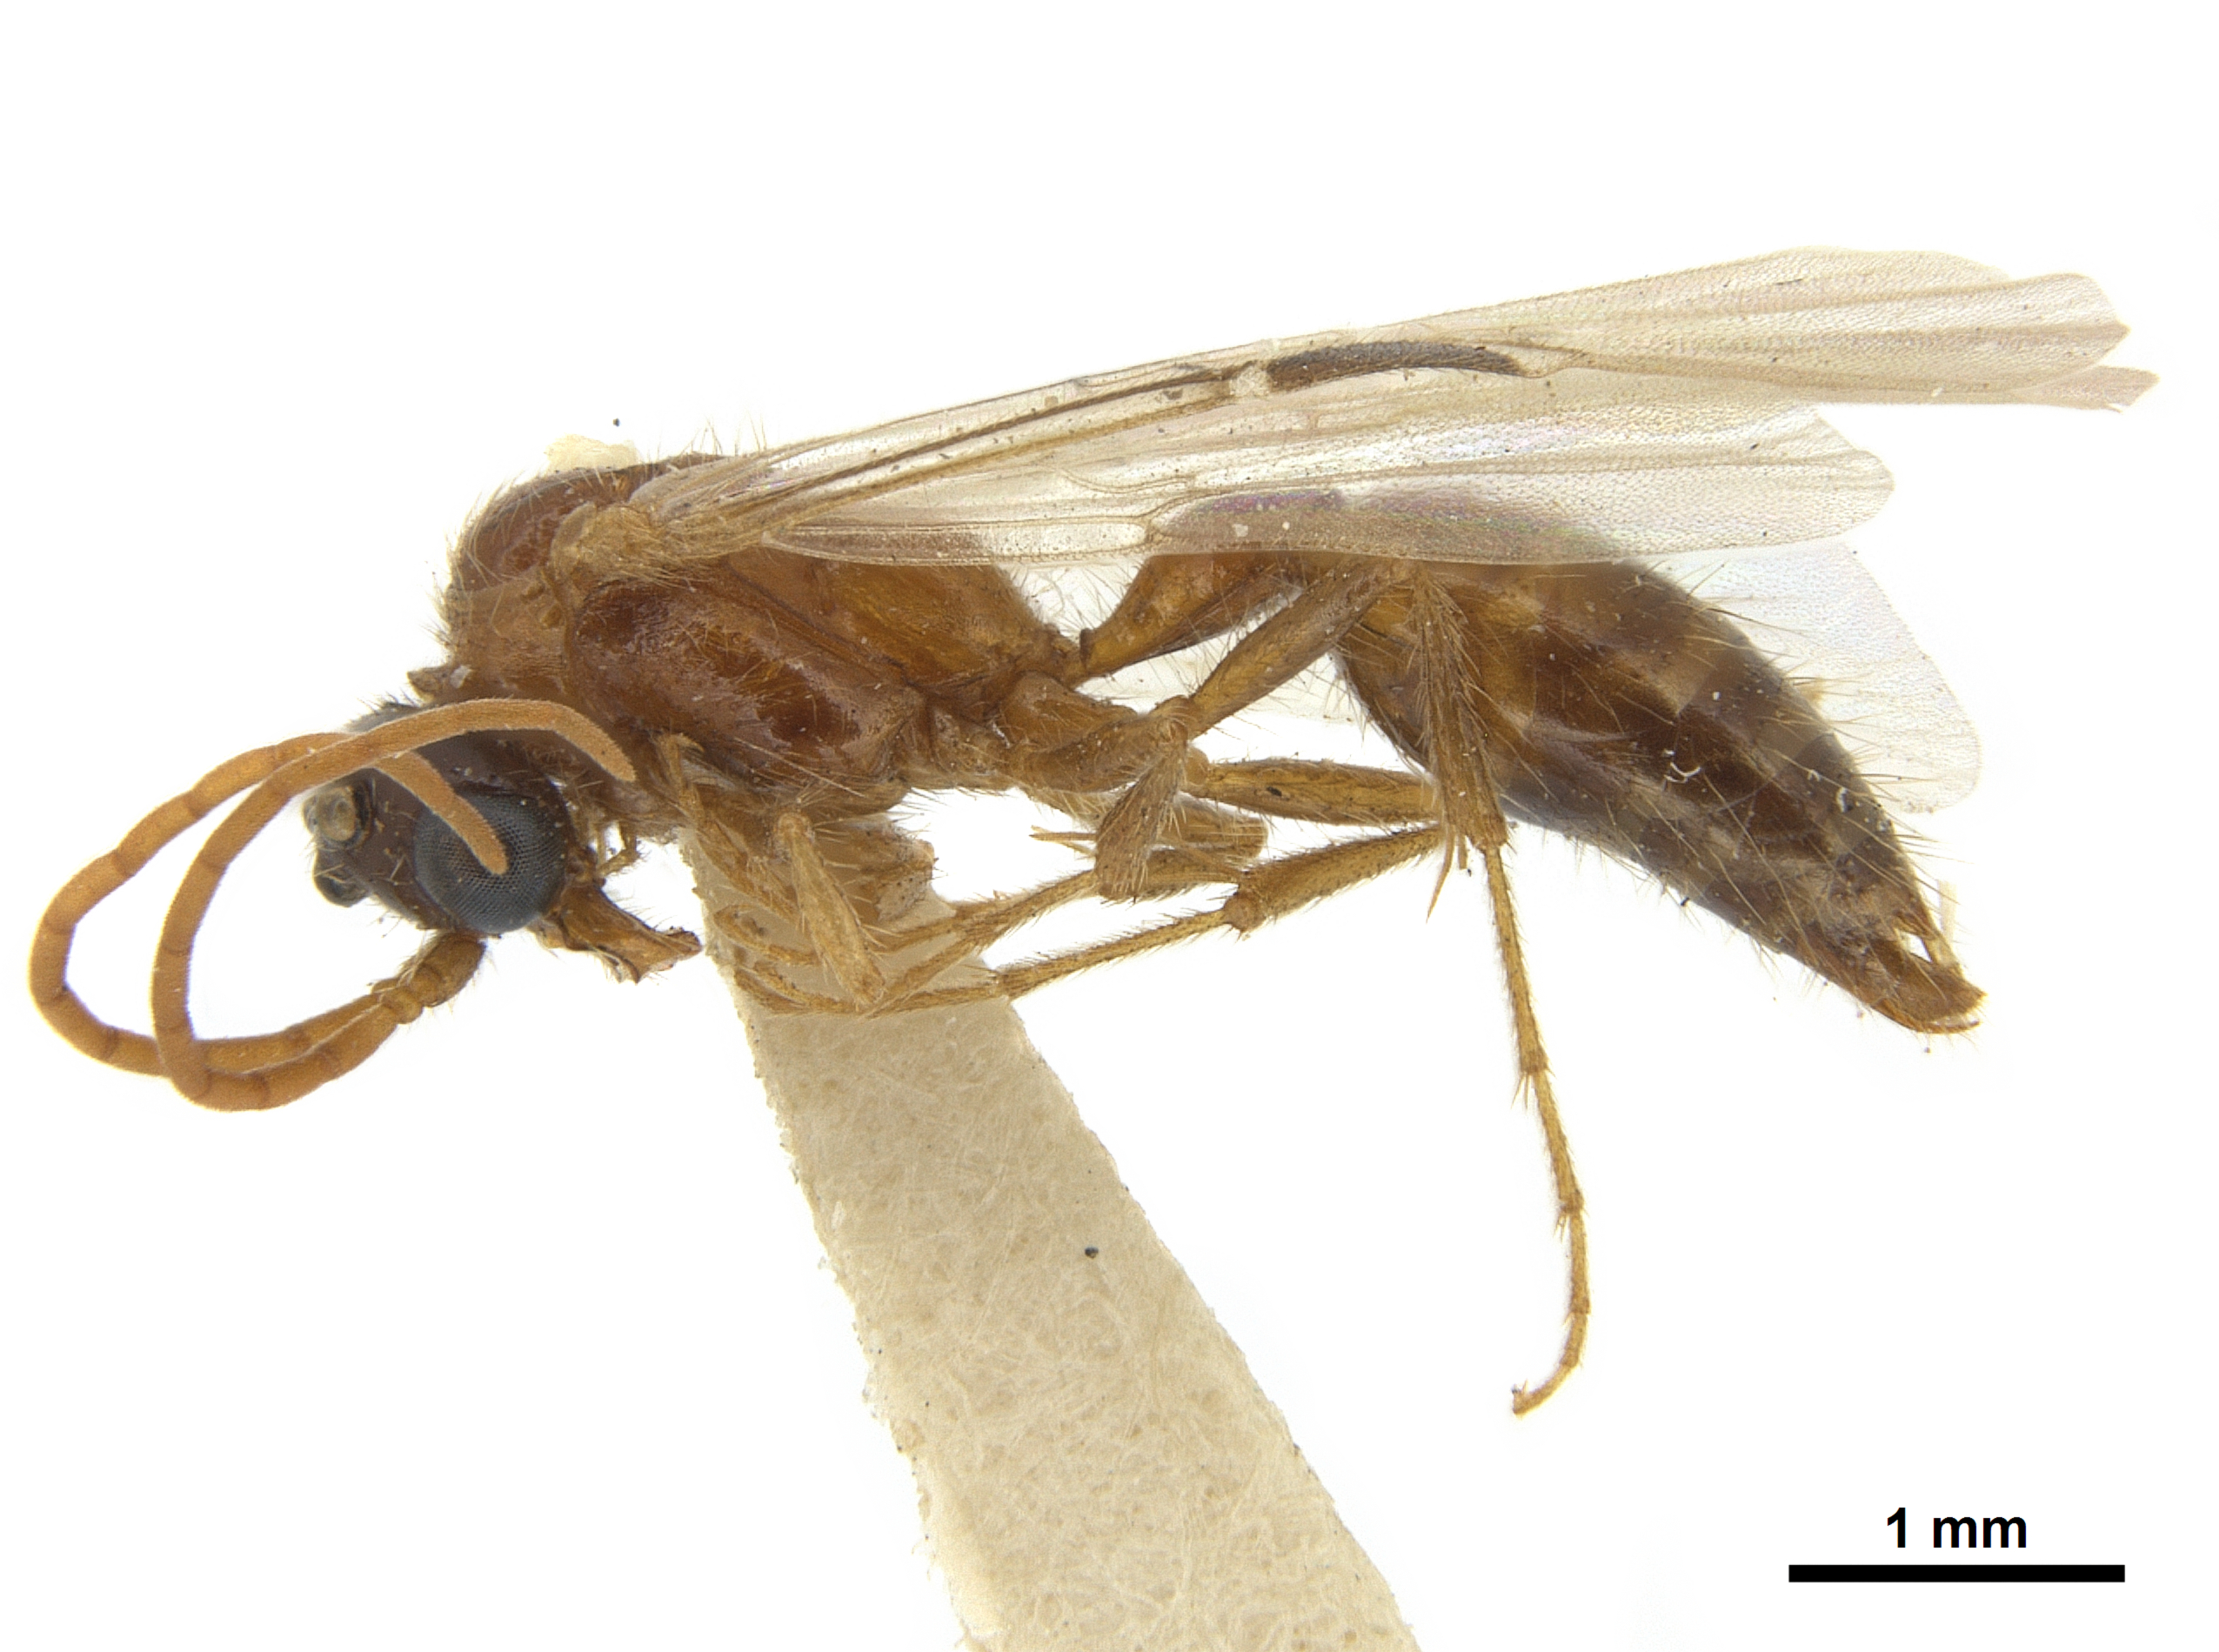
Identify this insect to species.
Brachycistis glabrella
